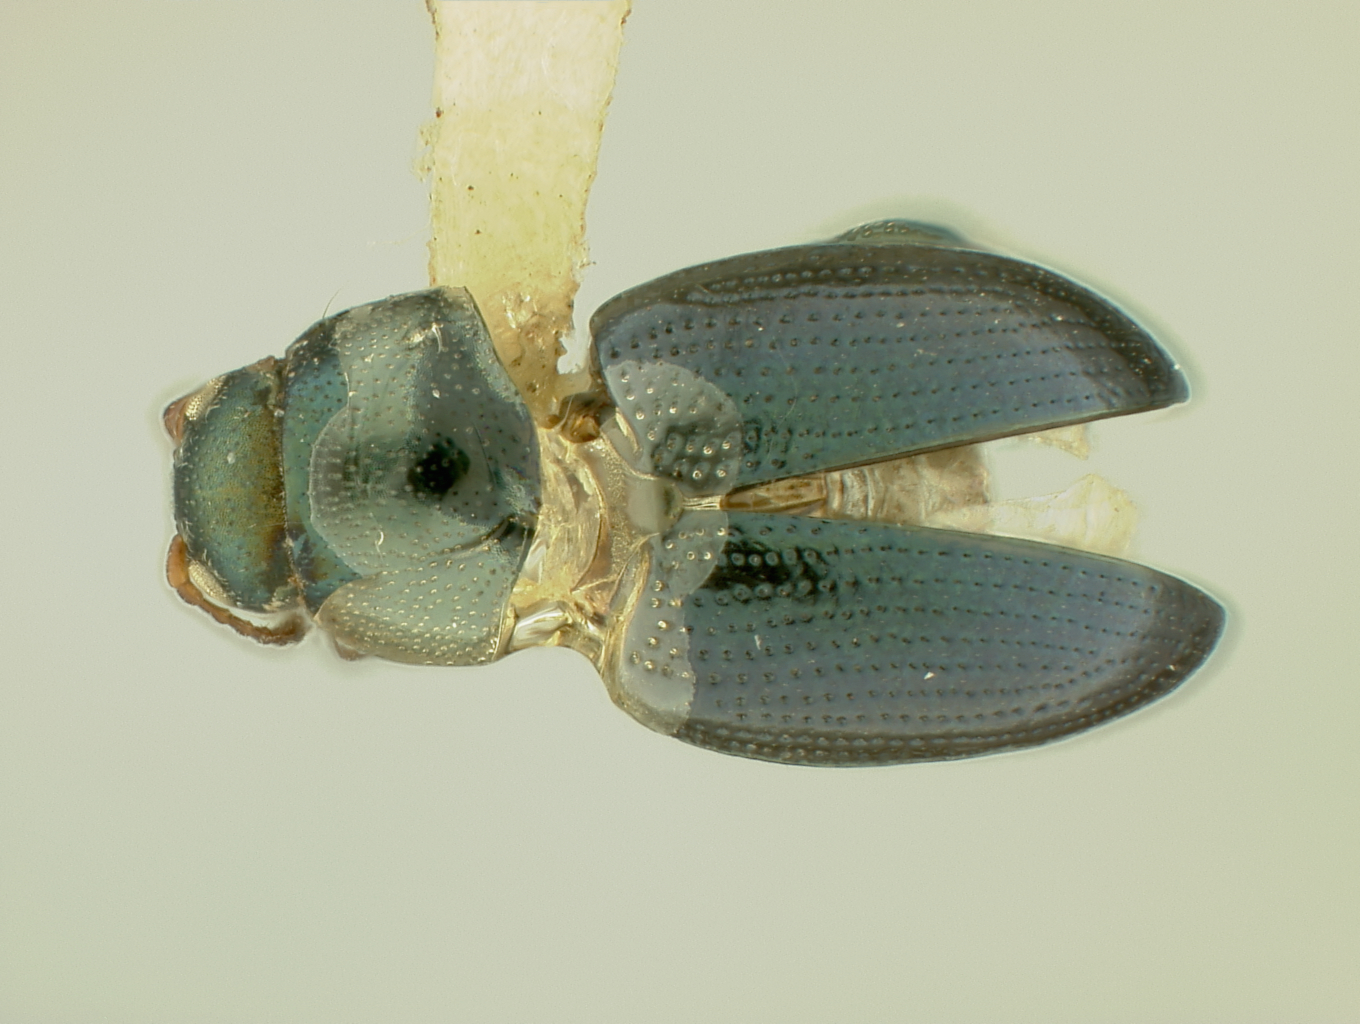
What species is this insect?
Chaetocnema cyanoptera
